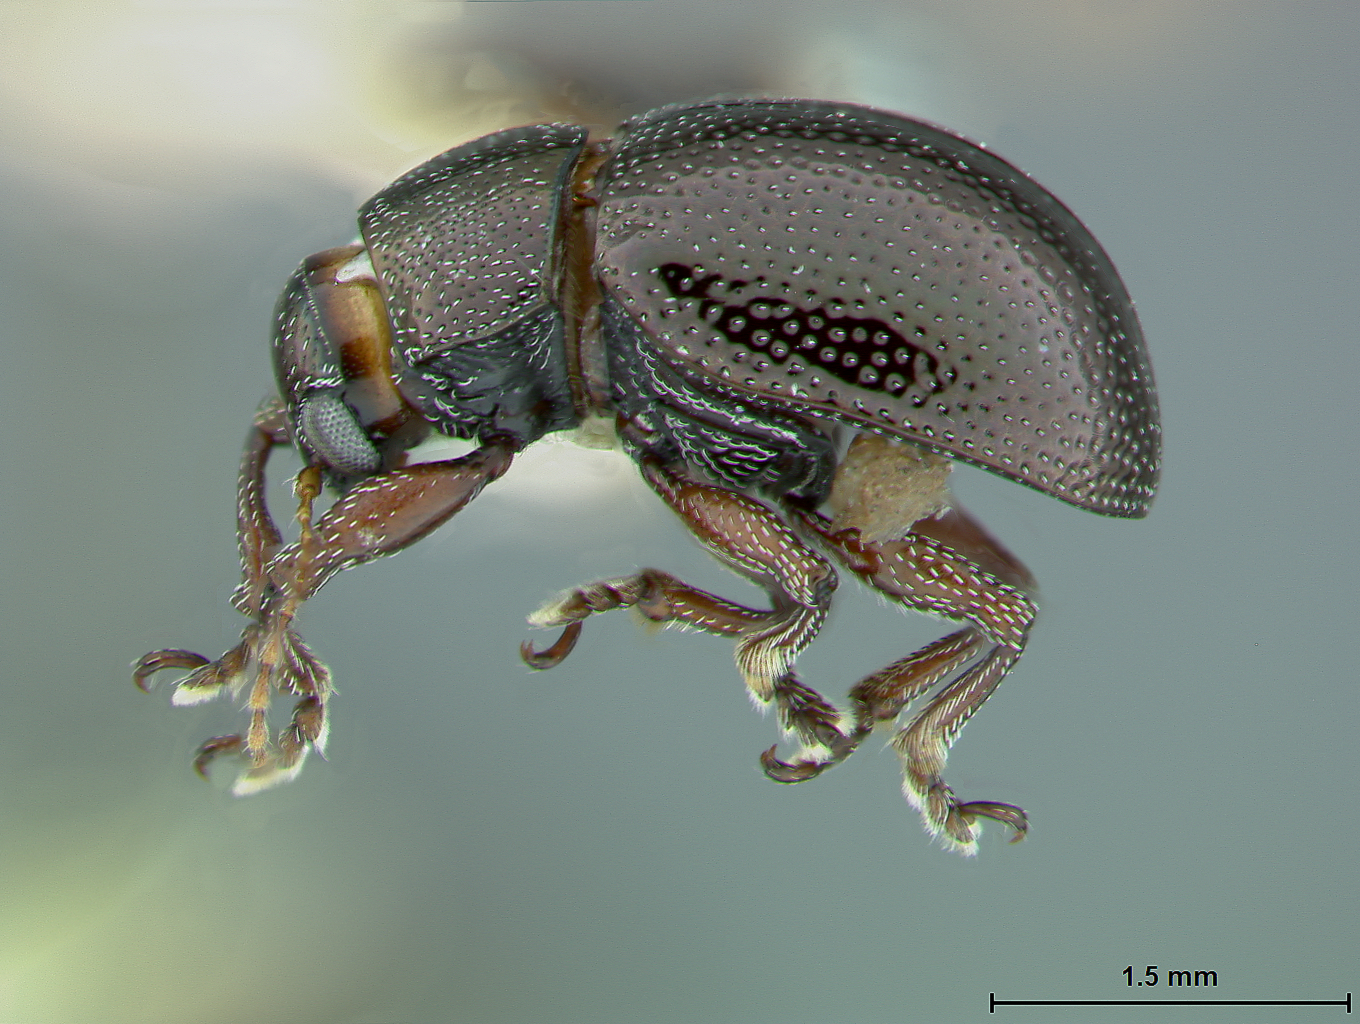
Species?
Chalcosicya crotonis
